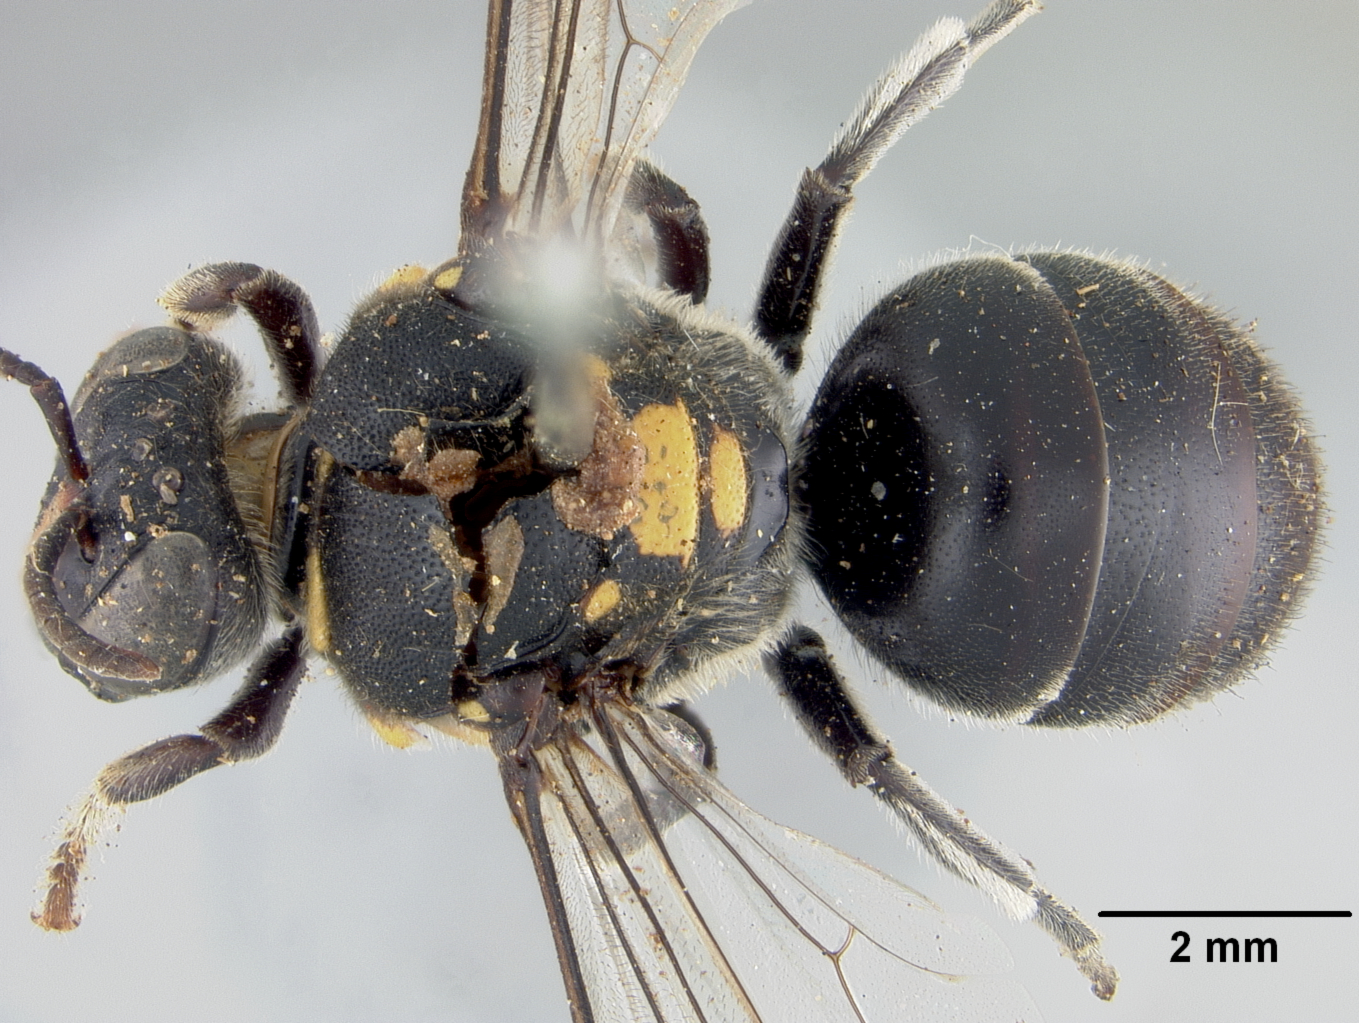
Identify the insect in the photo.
Meroglossa desponsa
